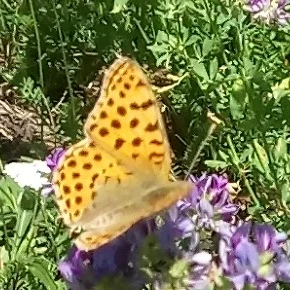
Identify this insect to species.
Issoria lathonia
